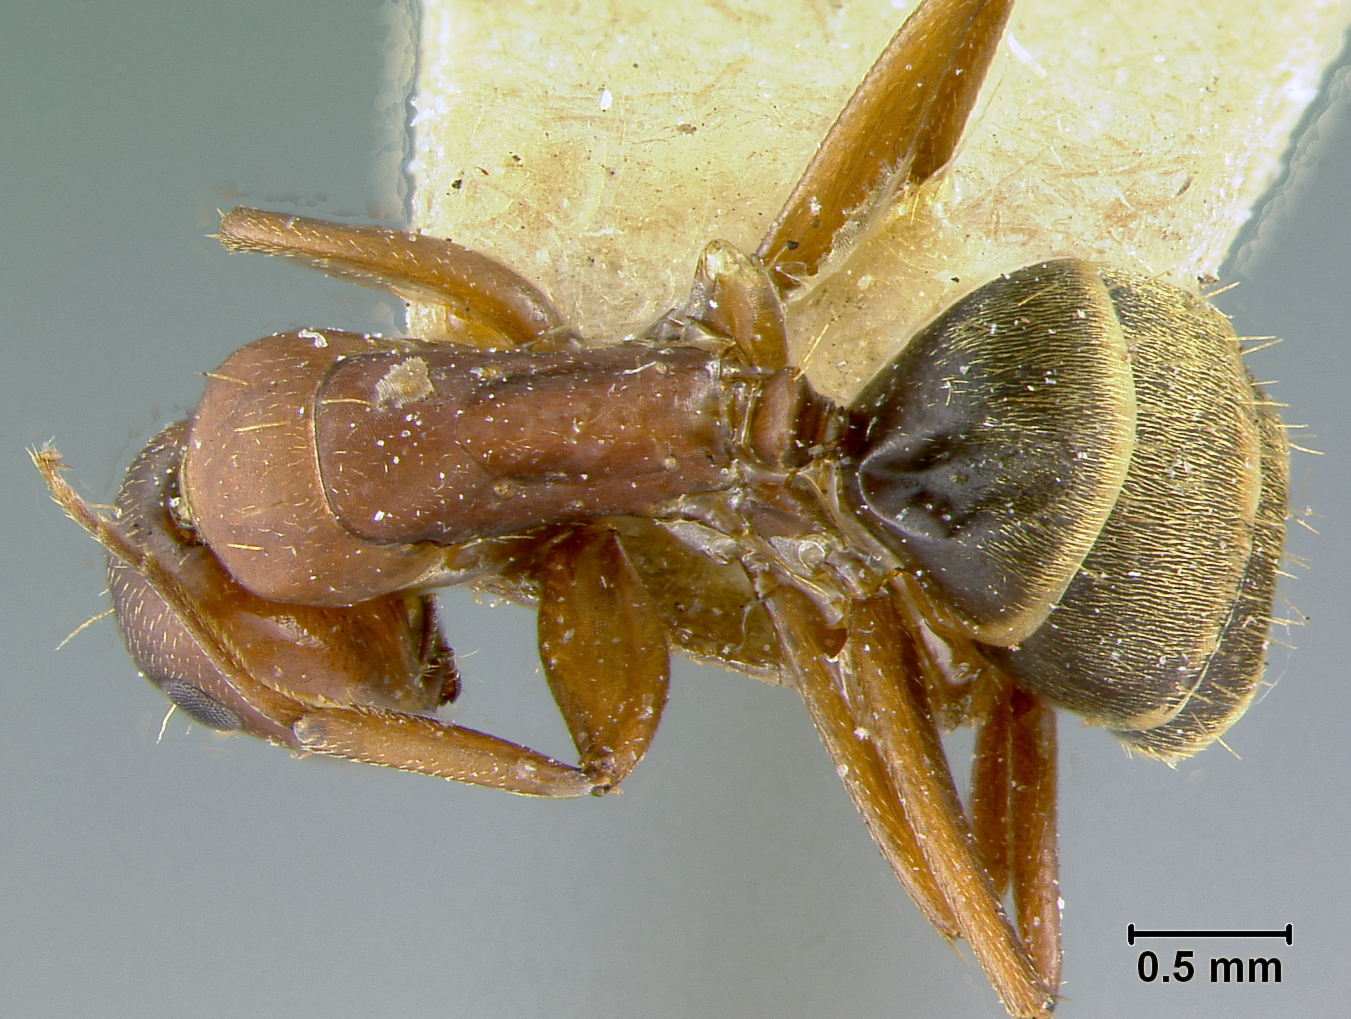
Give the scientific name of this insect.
Camponotus novograndensis
